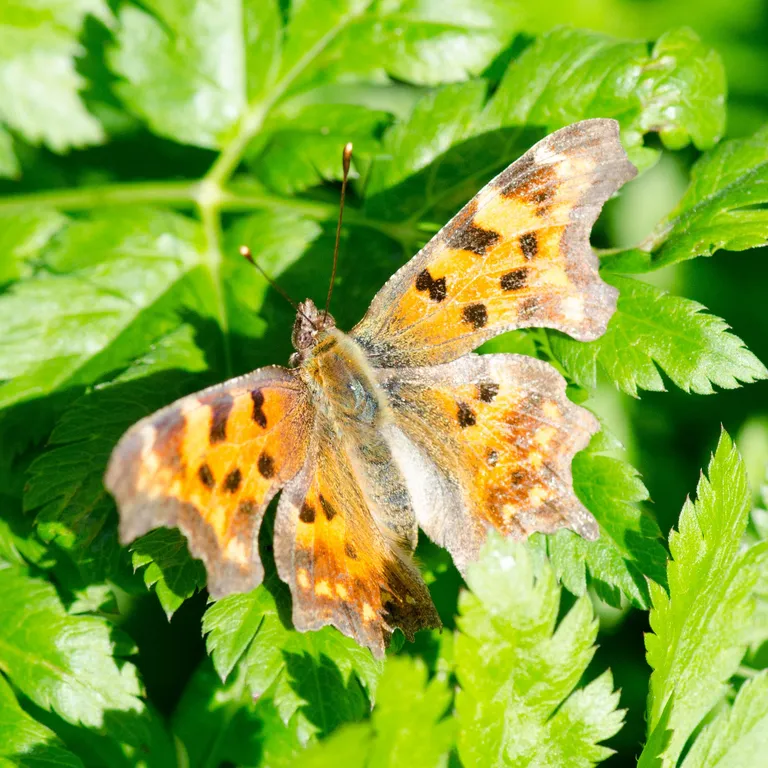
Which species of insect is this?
Polygonia c-album
